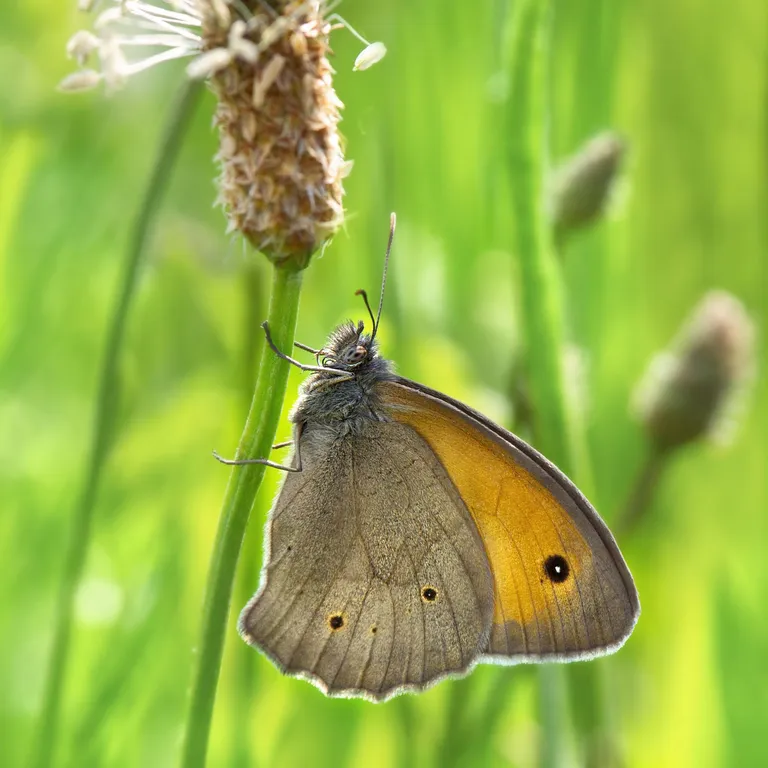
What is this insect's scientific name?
Maniola jurtina
